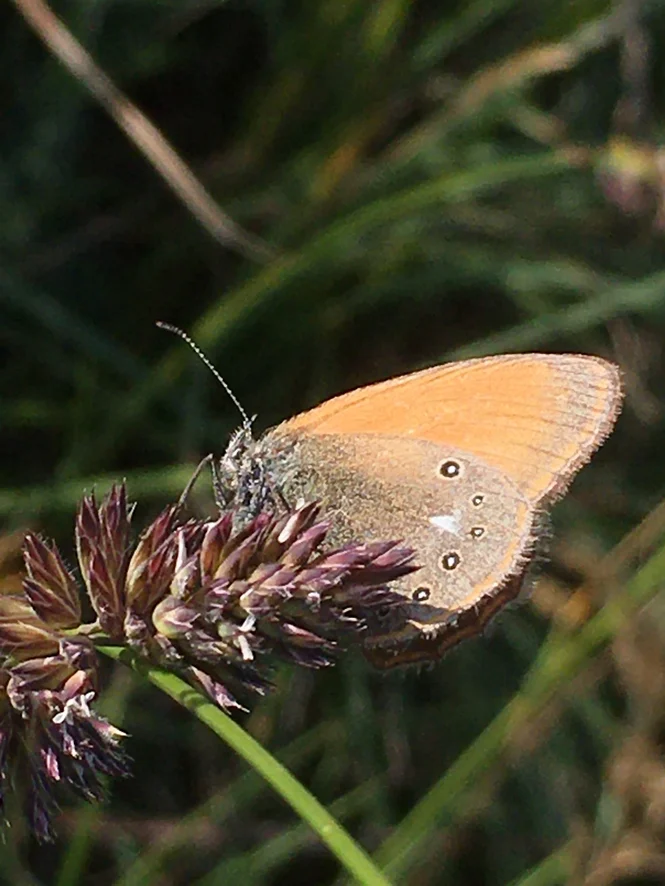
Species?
Coenonympha glycerion (also Coenonympha iphis)
